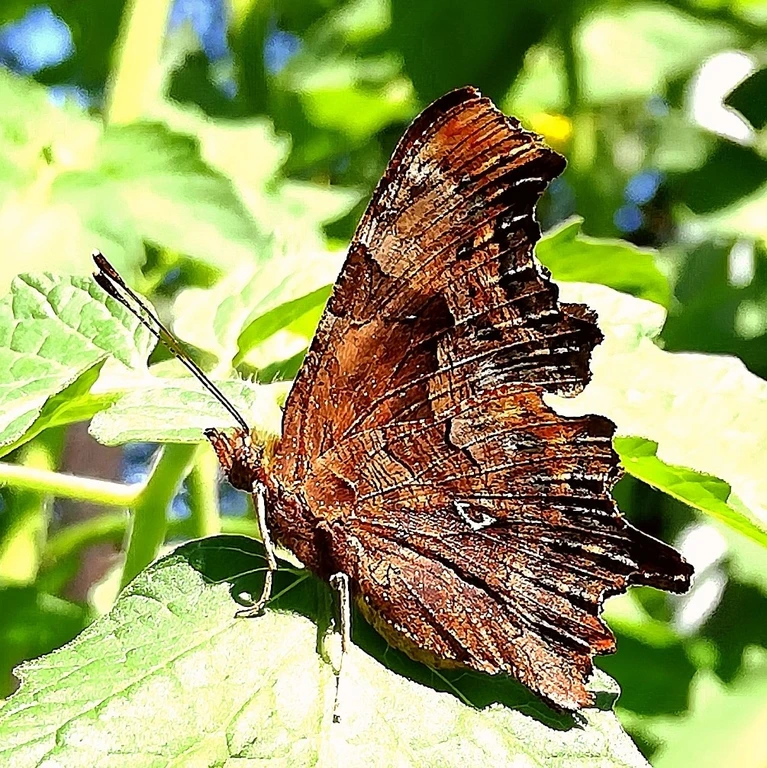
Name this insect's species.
Polygonia c-album
